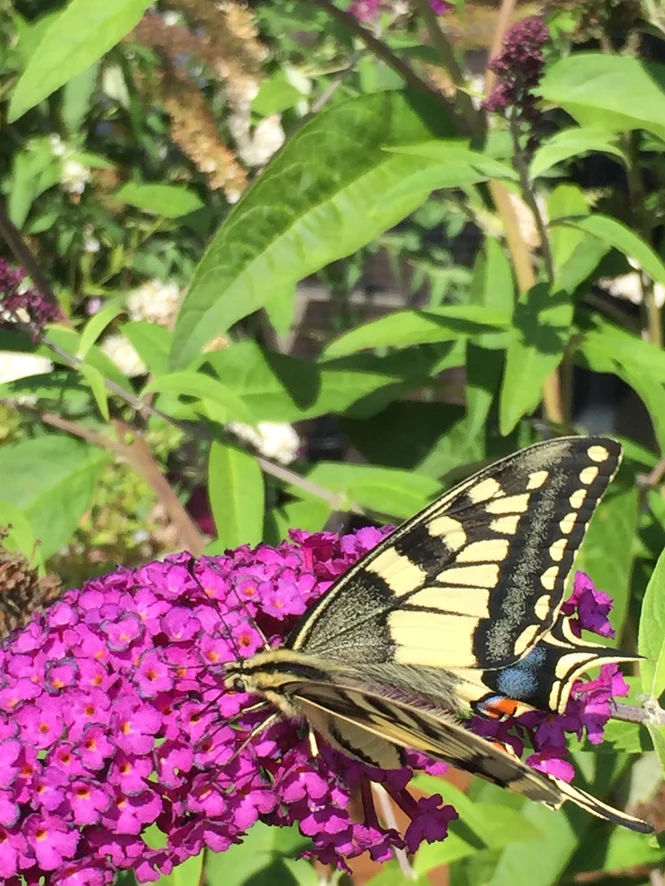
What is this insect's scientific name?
Papilio machaon
